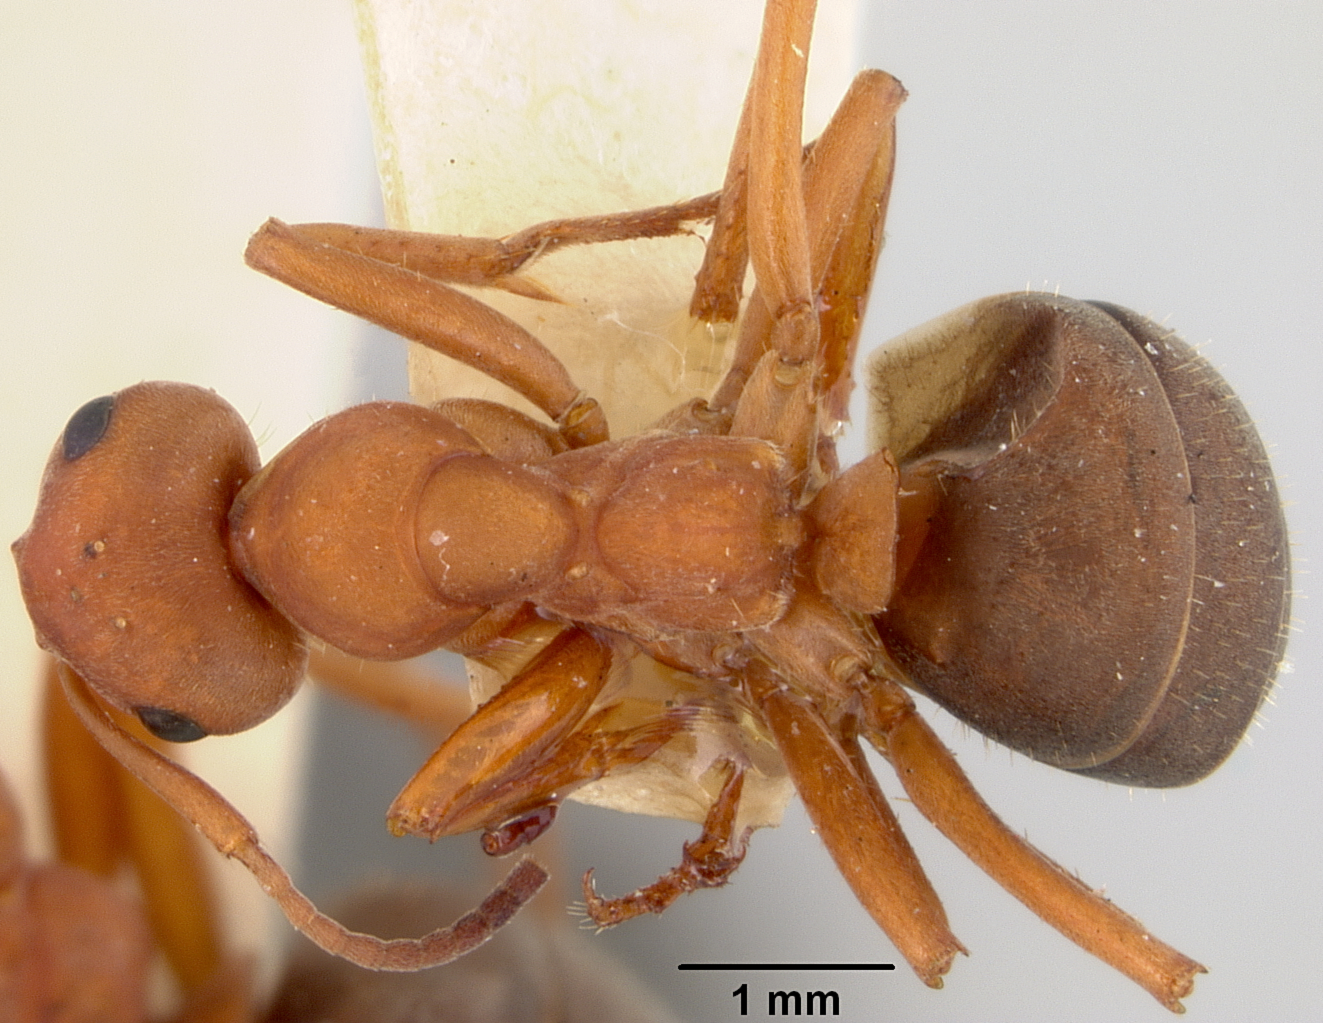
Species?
Formica truncicola
